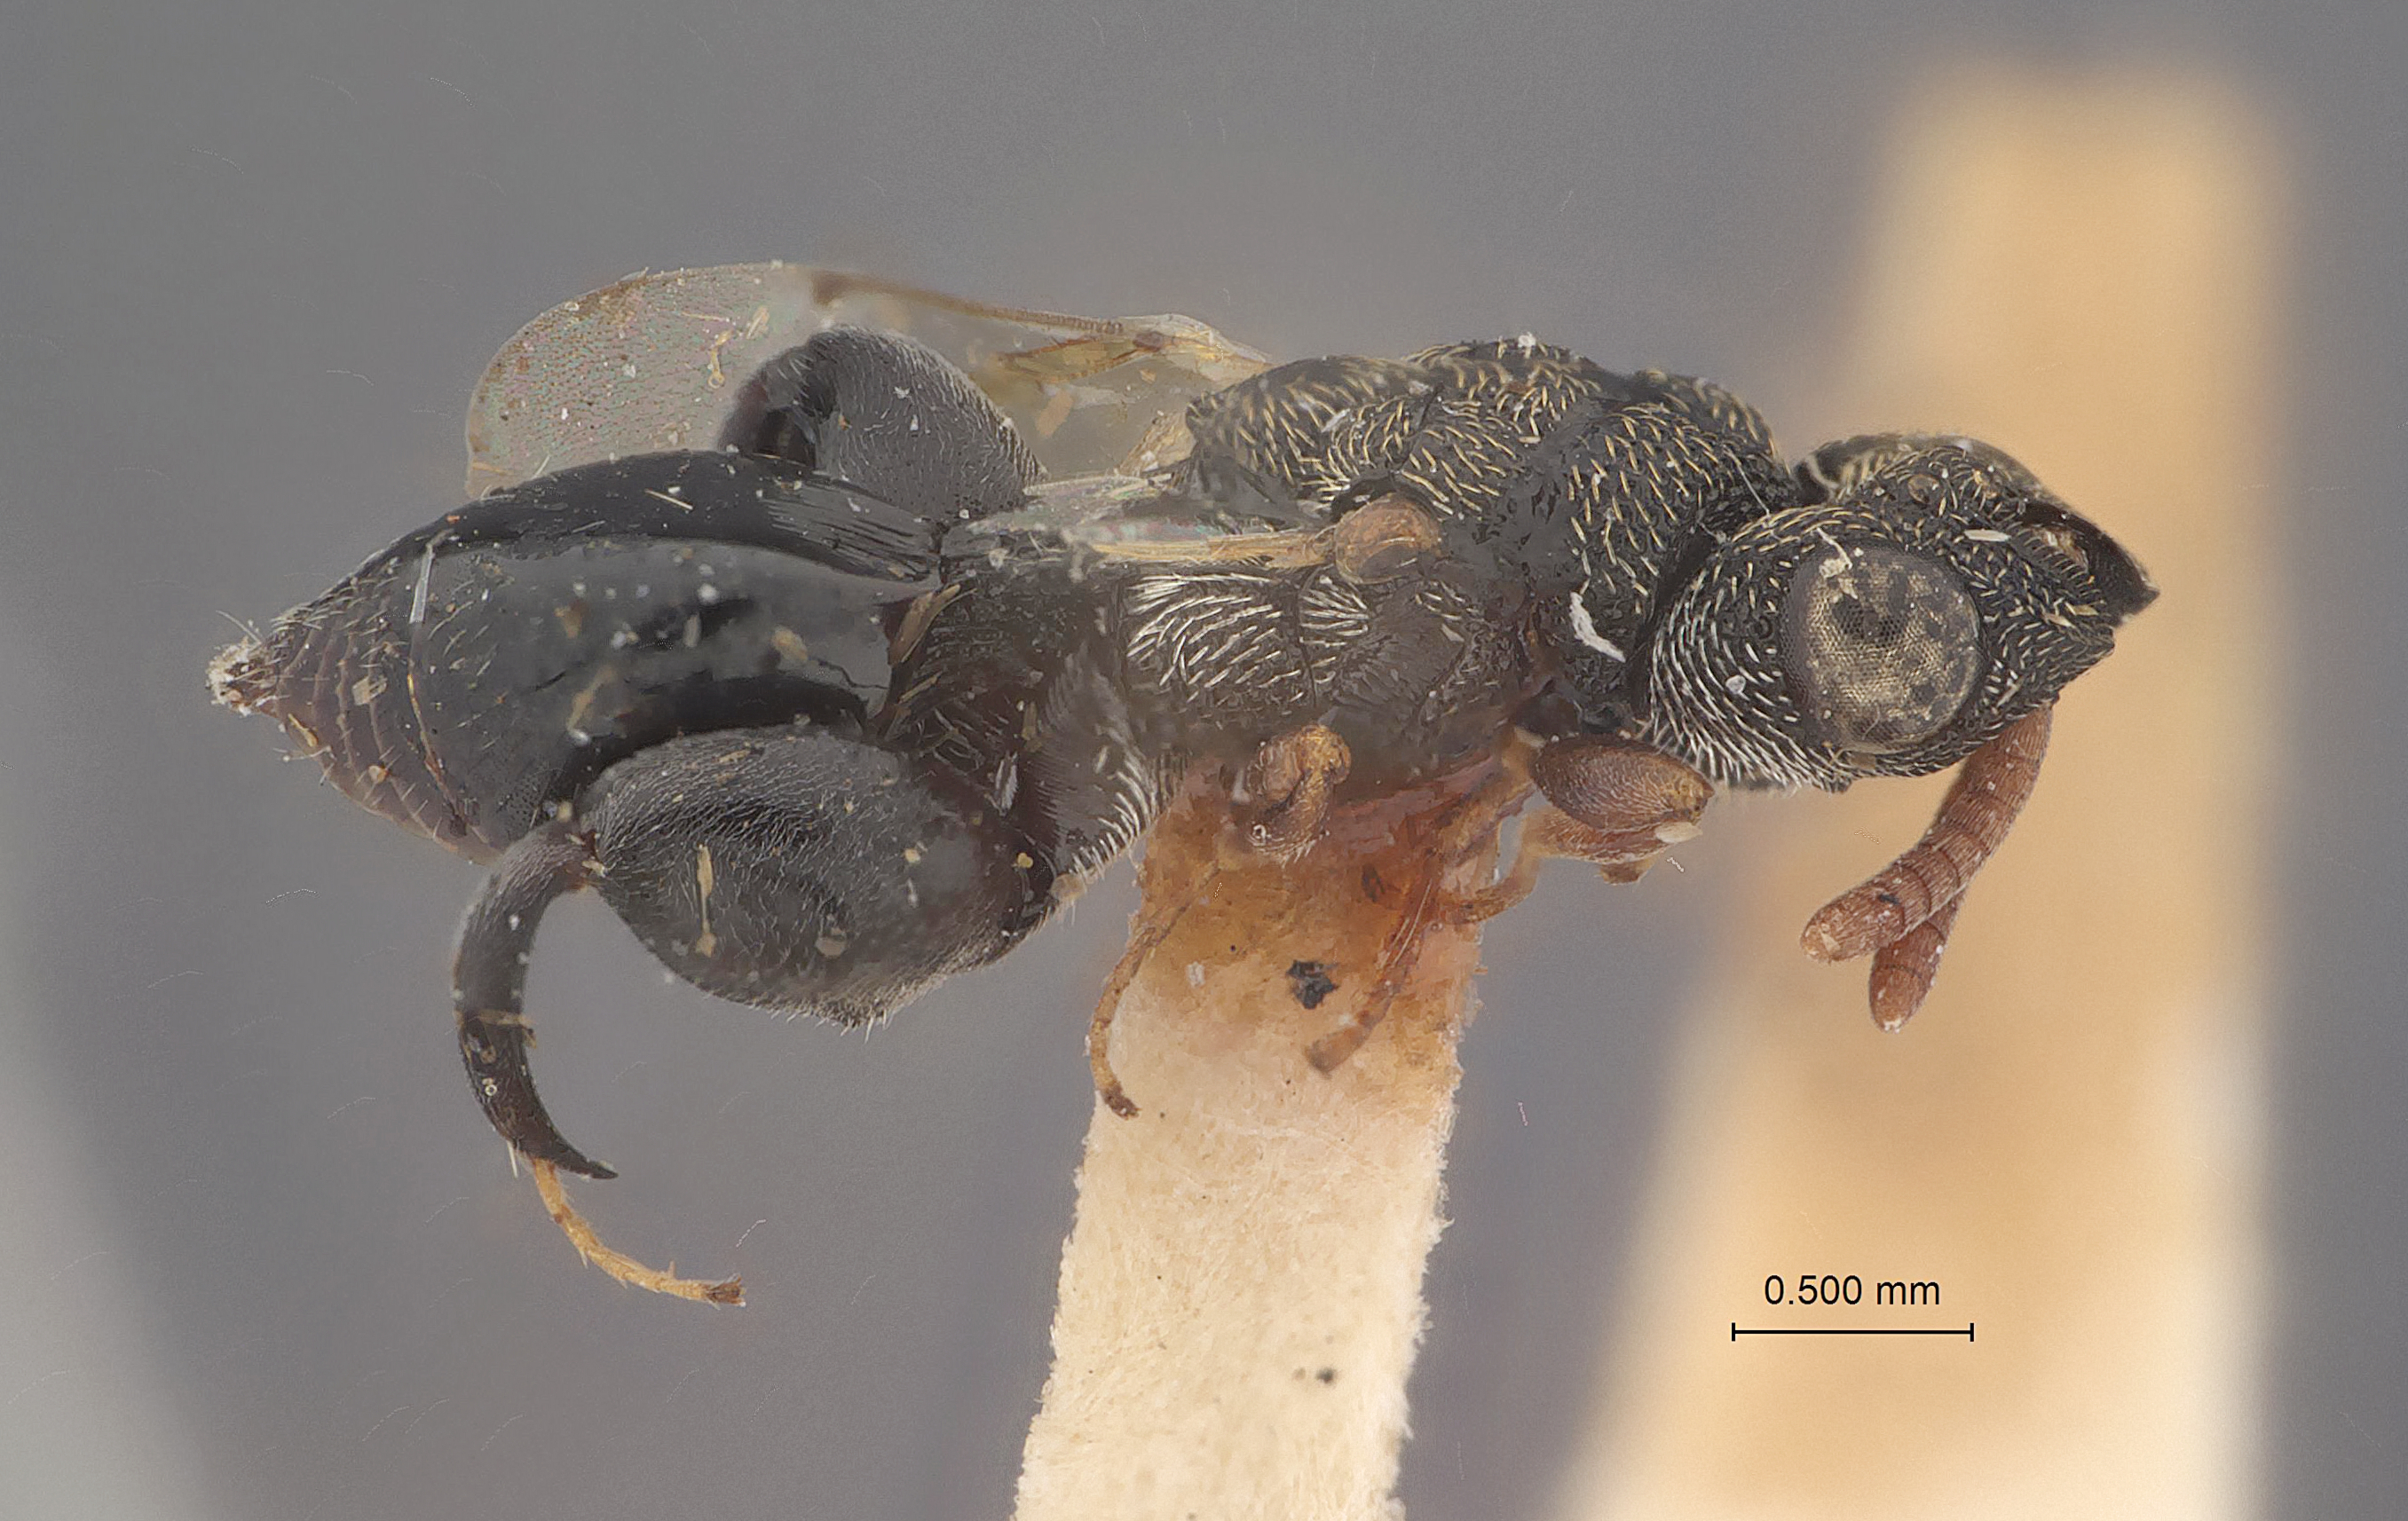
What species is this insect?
Dirhinus pusillus
